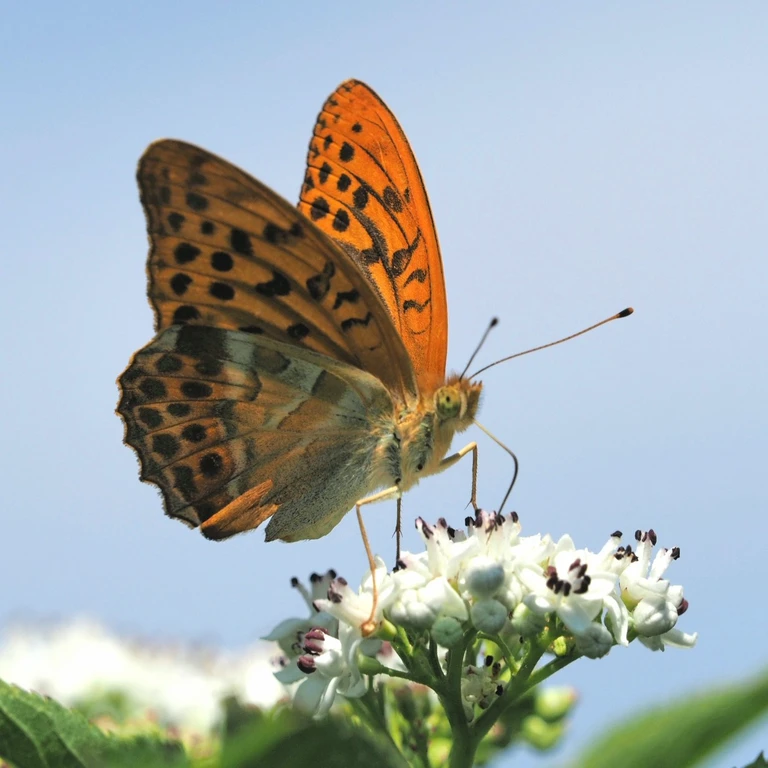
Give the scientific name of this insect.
Argynnis paphia
